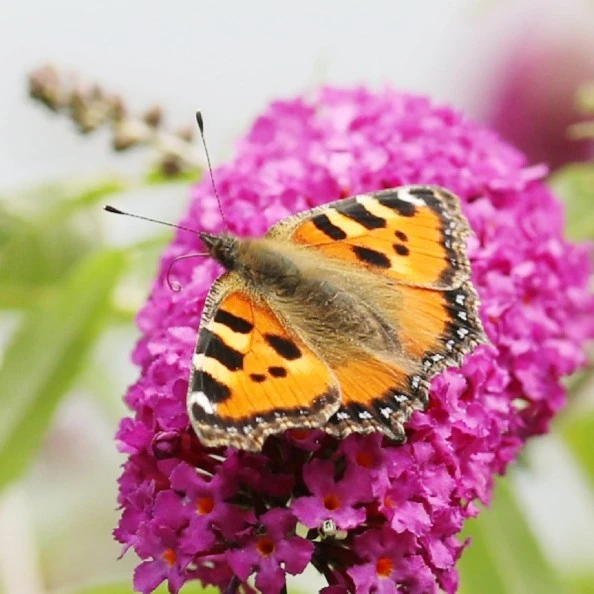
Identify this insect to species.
Aglais urticae
